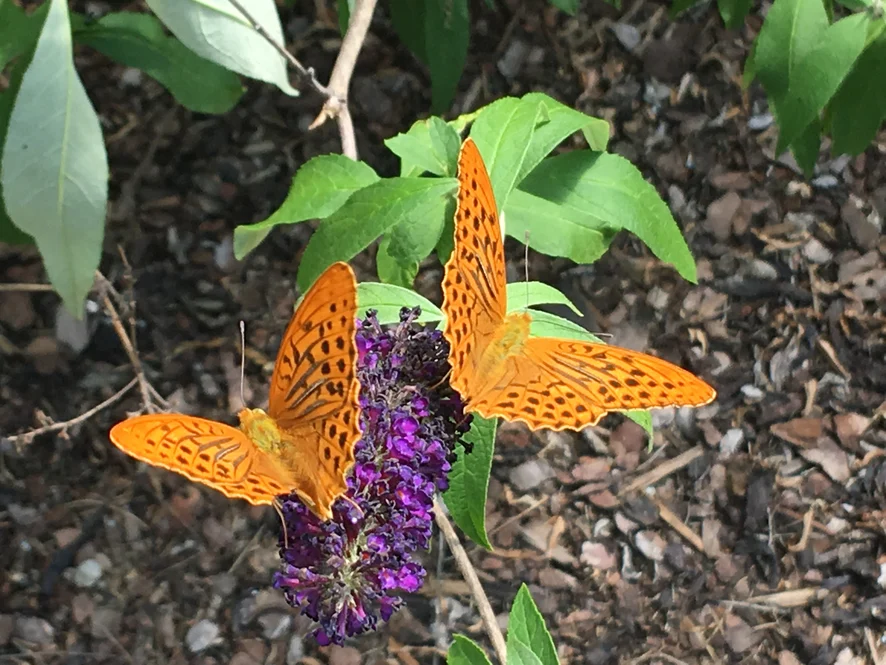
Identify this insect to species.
Argynnis paphia
